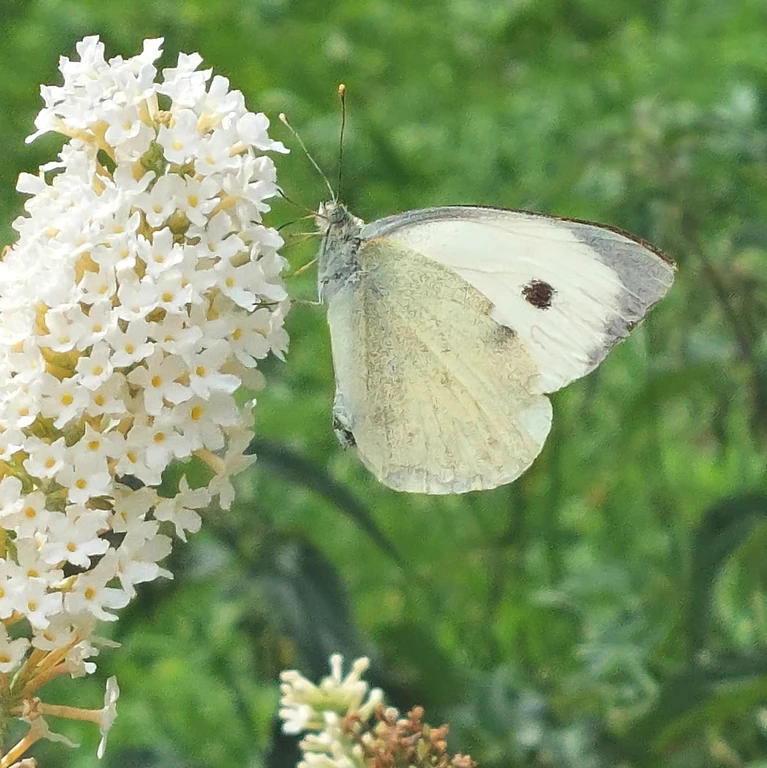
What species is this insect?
Pieris brassicae
